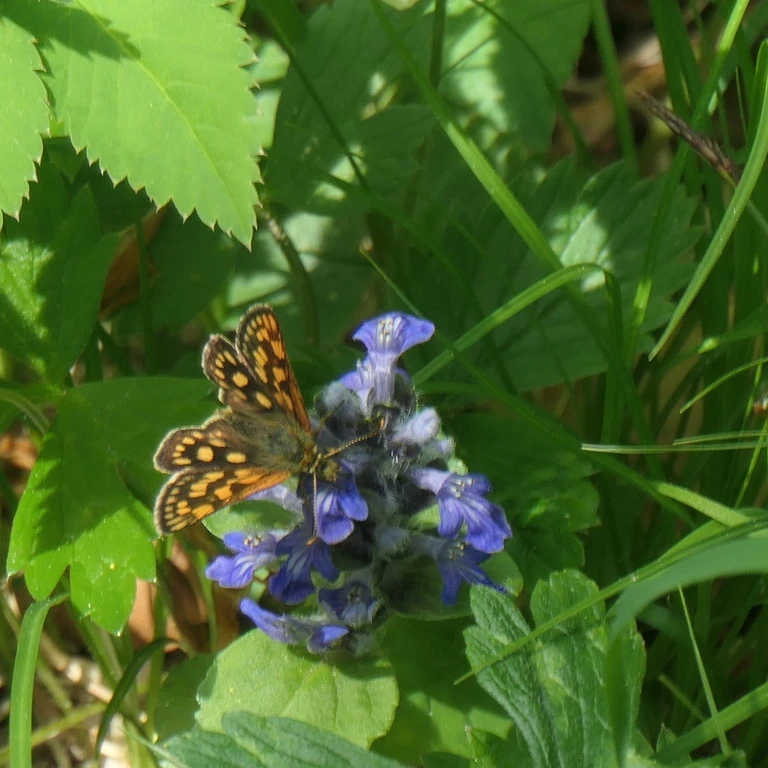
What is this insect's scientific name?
Carterocephalus palaemon
